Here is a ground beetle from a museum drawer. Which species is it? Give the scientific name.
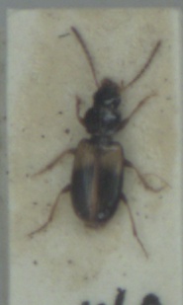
Acupalpus meridianus
